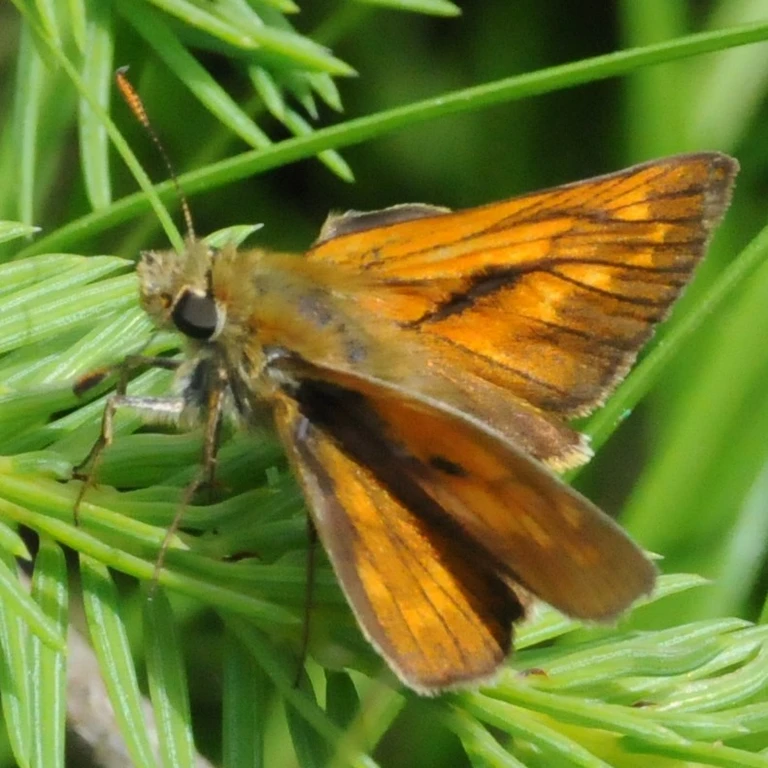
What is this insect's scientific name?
Ochlodes sylvanus (also Ochlodes venata)
